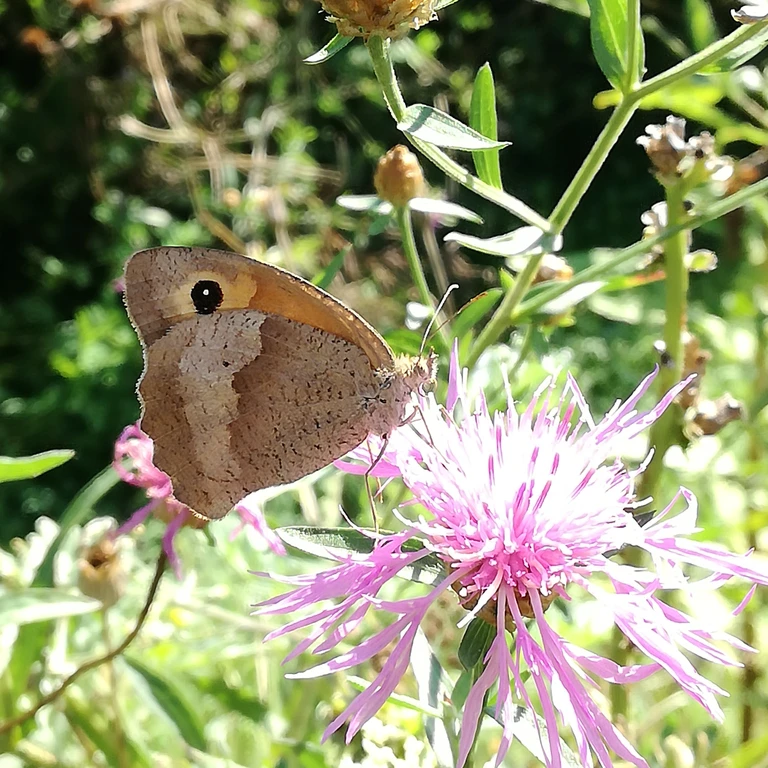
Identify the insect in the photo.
Maniola jurtina
